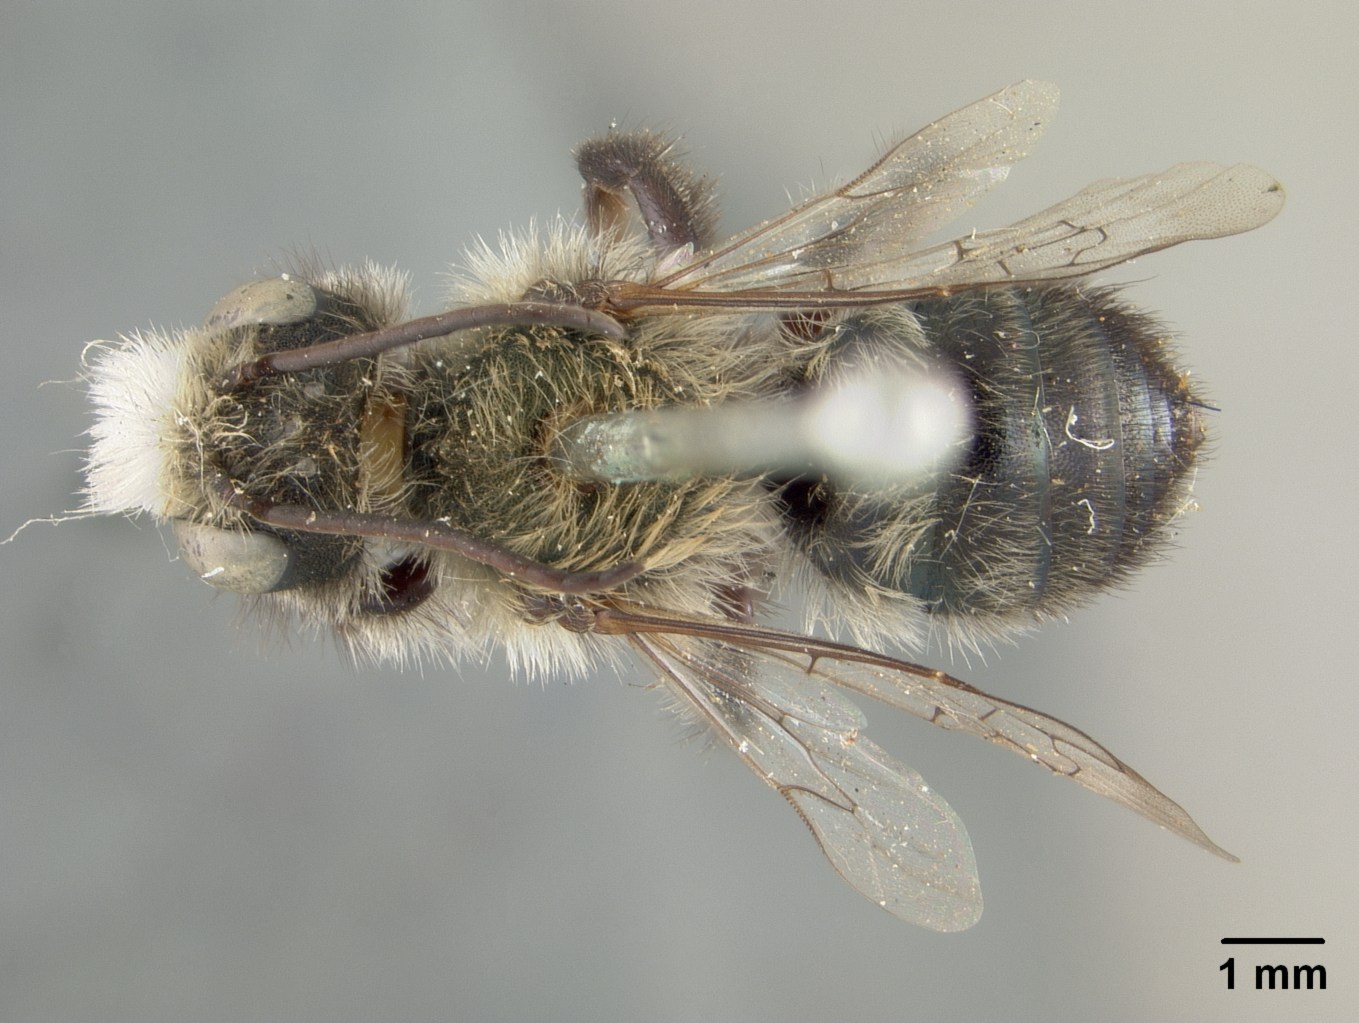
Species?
Osmia metitia
